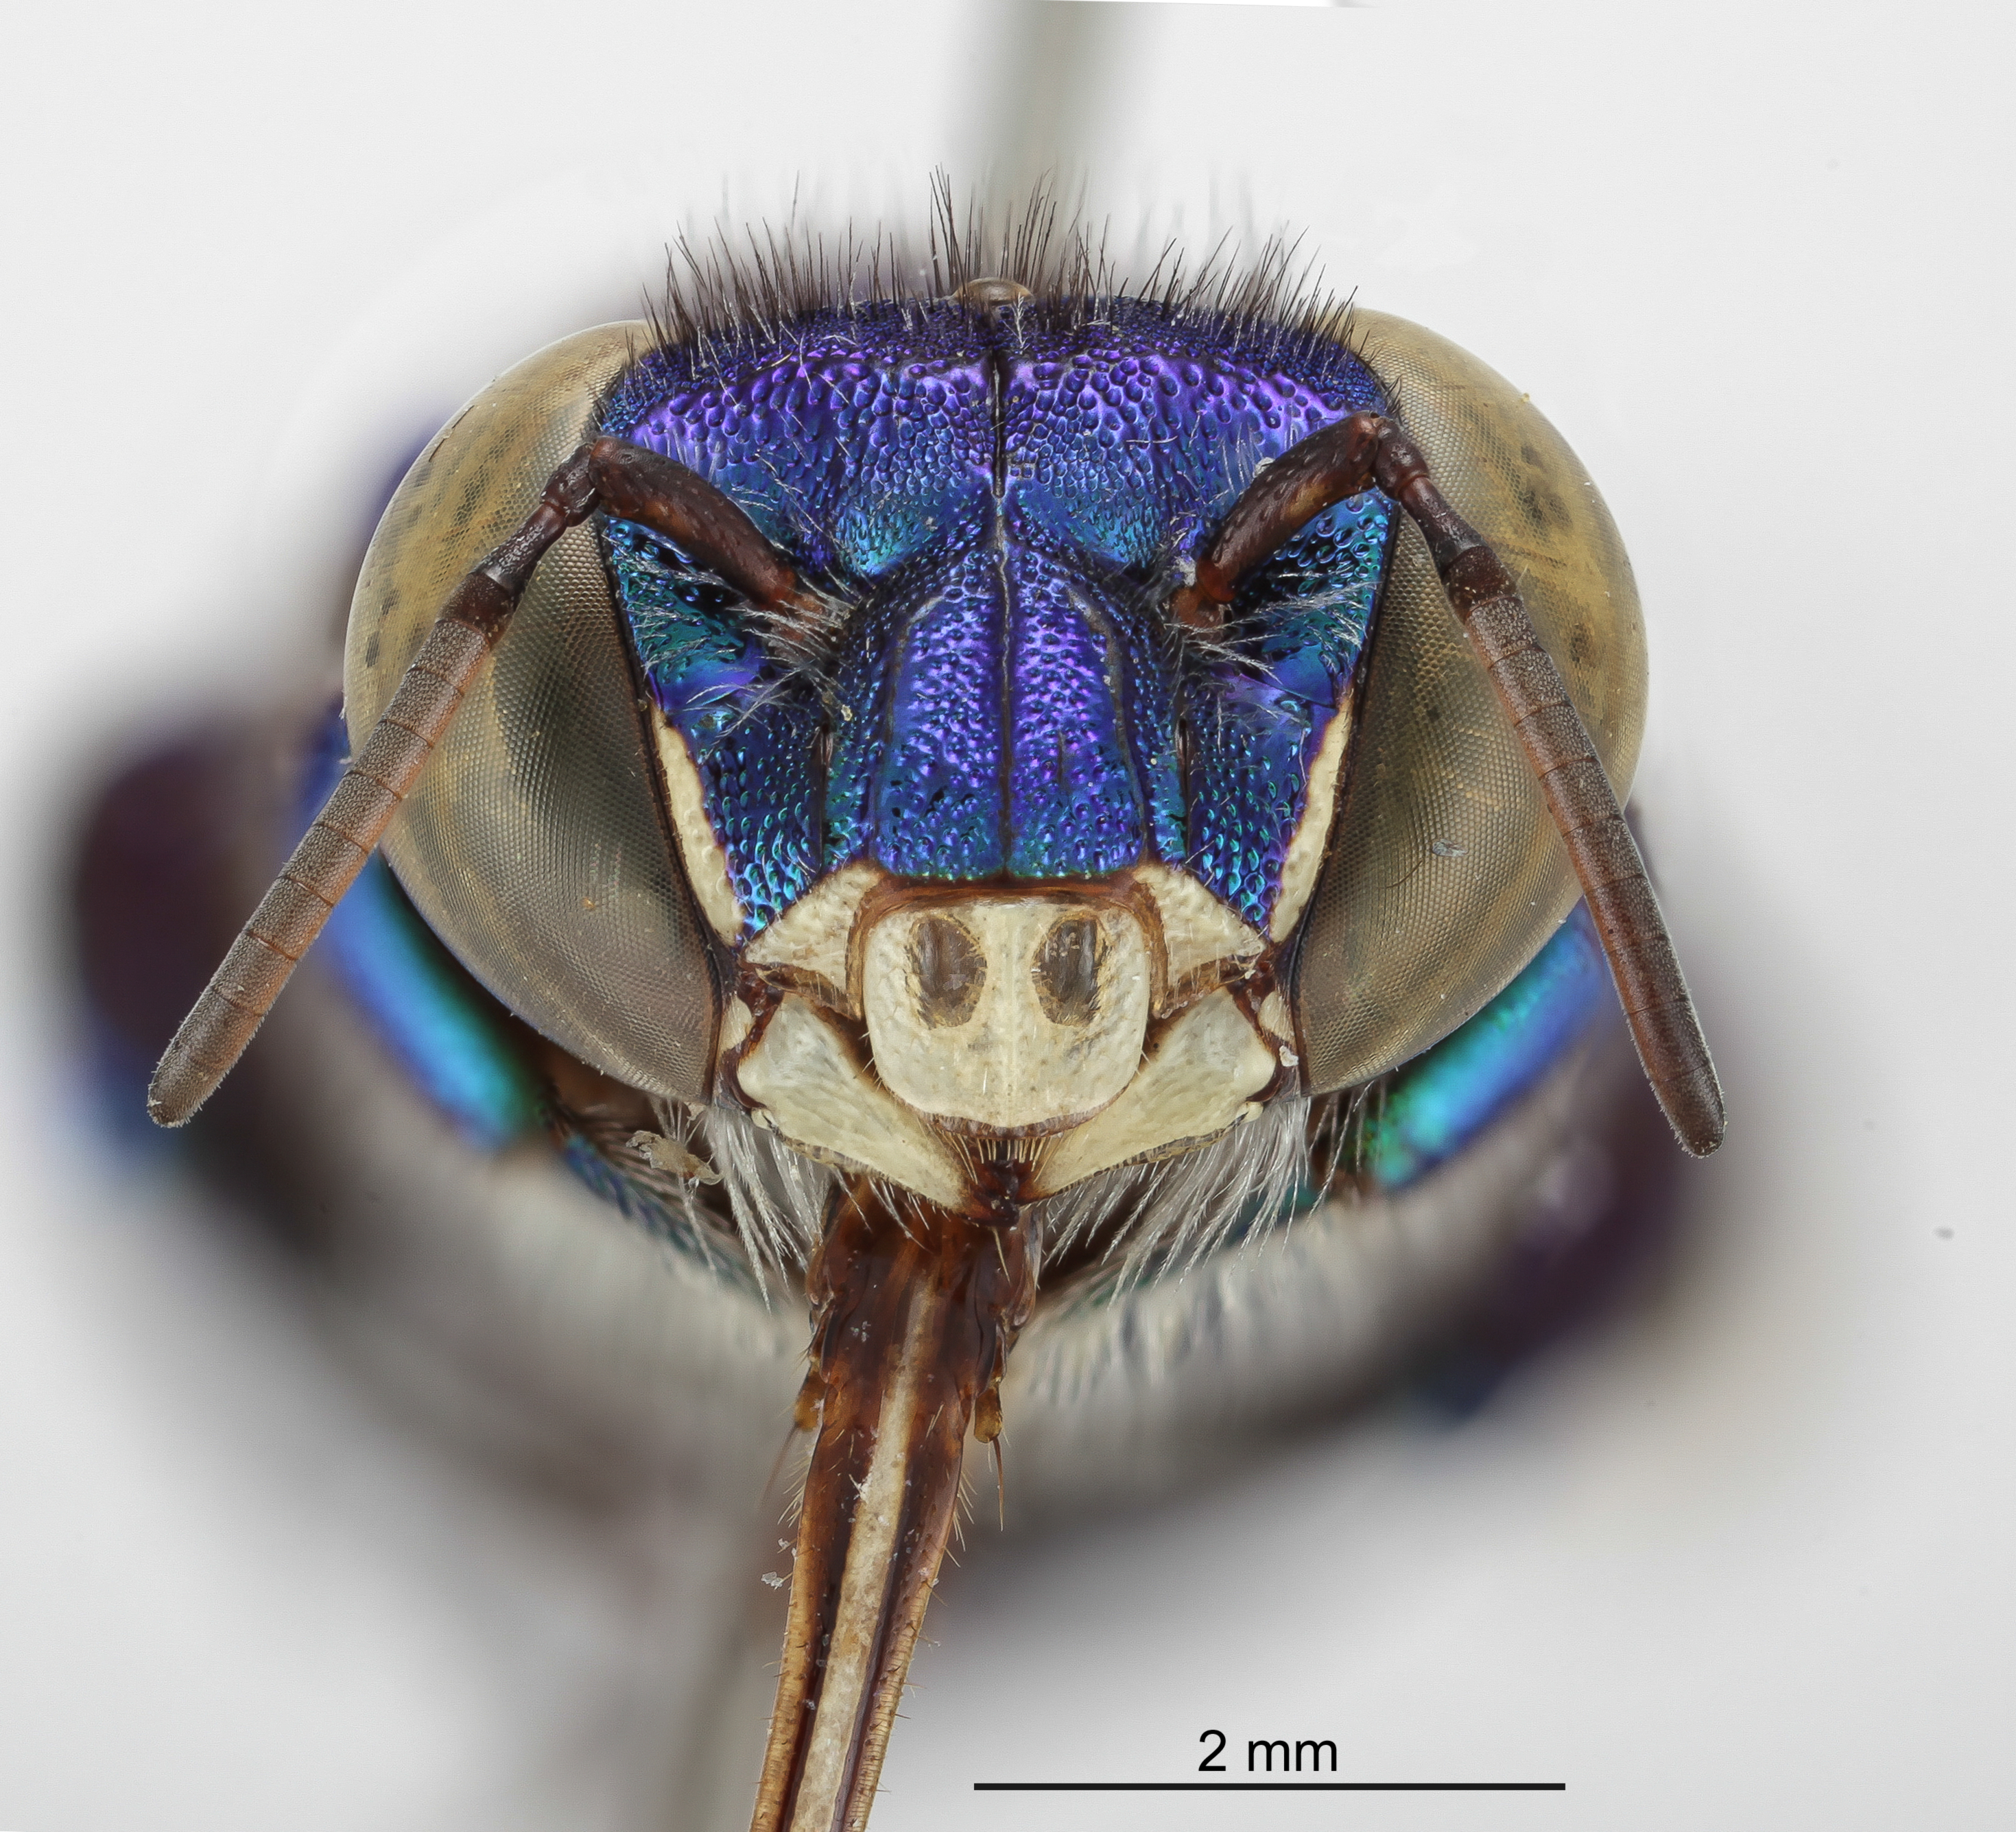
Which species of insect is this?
Euglossa irisa
